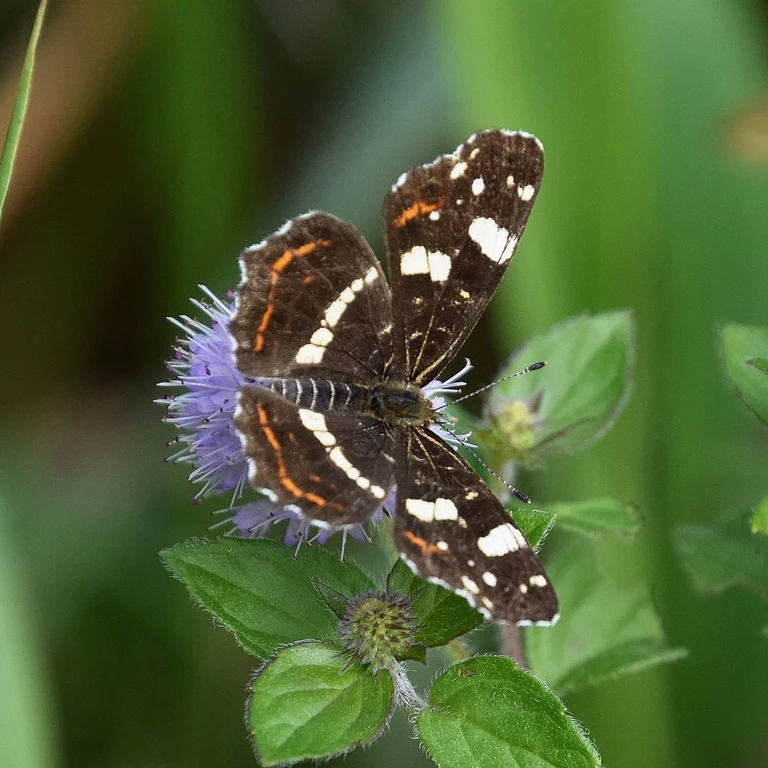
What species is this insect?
Araschnia levana
